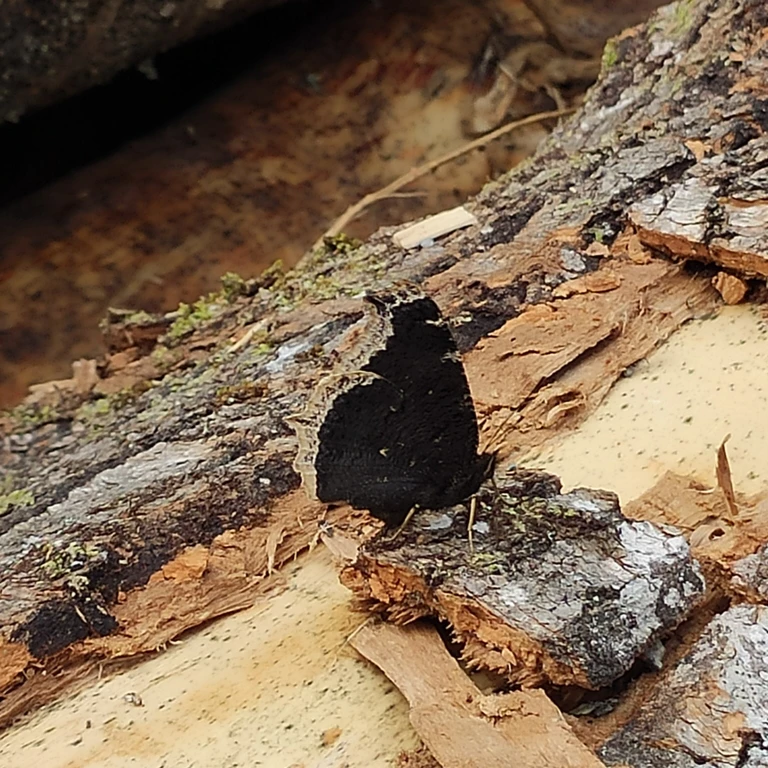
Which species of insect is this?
Nymphalis antiopa
